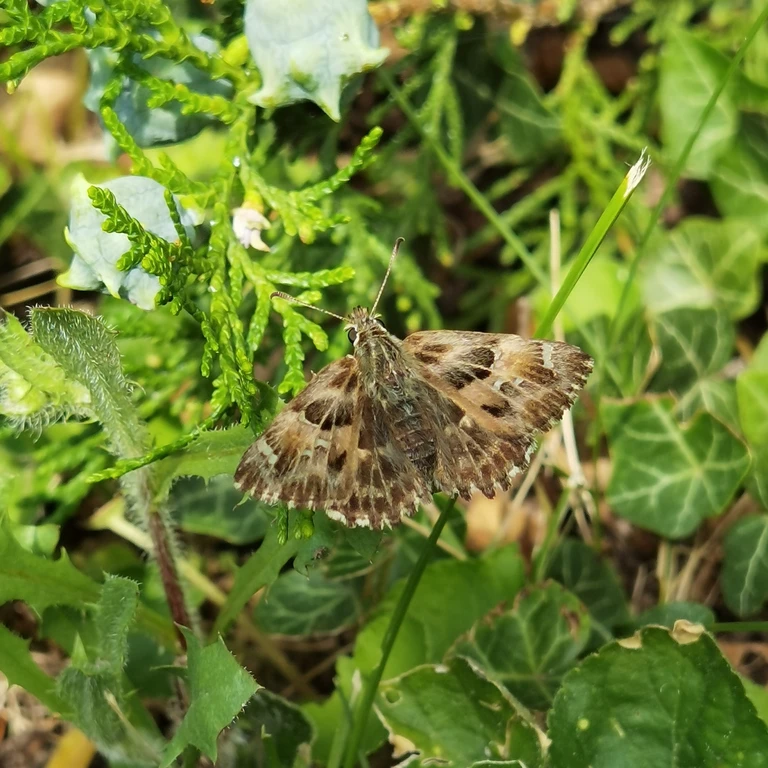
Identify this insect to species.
Carcharodus alceae
